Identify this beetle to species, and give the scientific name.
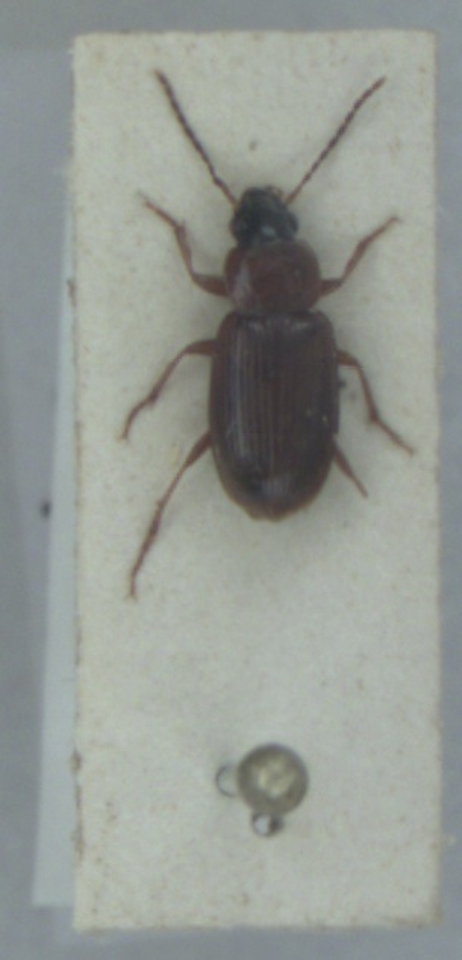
Stenolophus skrimshiranus
